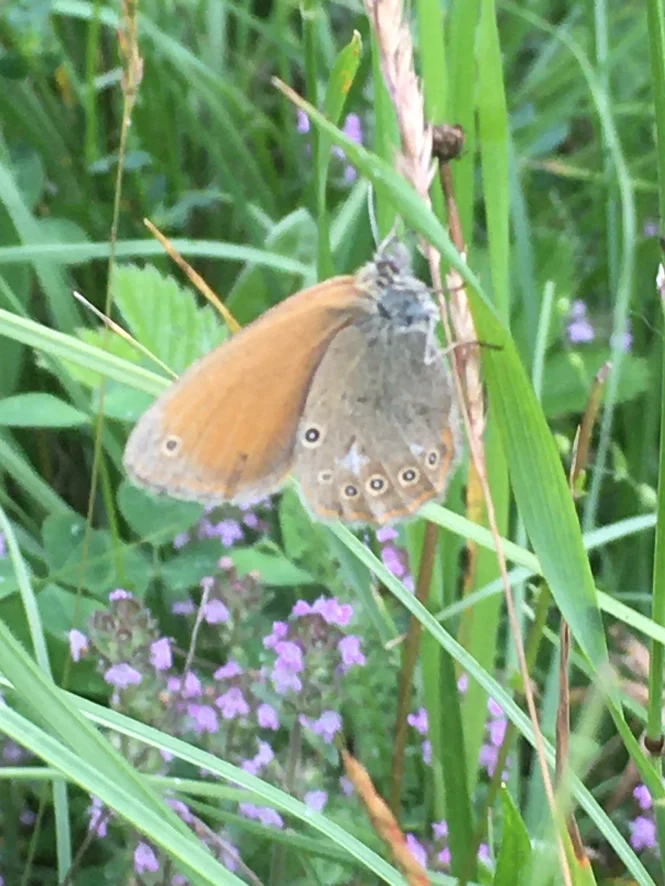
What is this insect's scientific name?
Coenonympha glycerion (also Coenonympha iphis)
